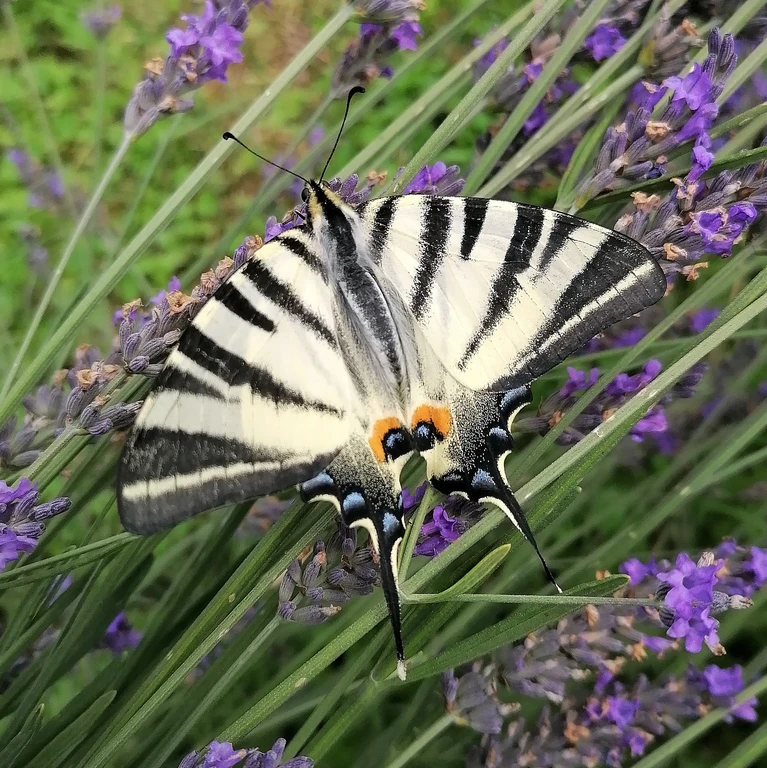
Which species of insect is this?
Iphiclides podalirius
